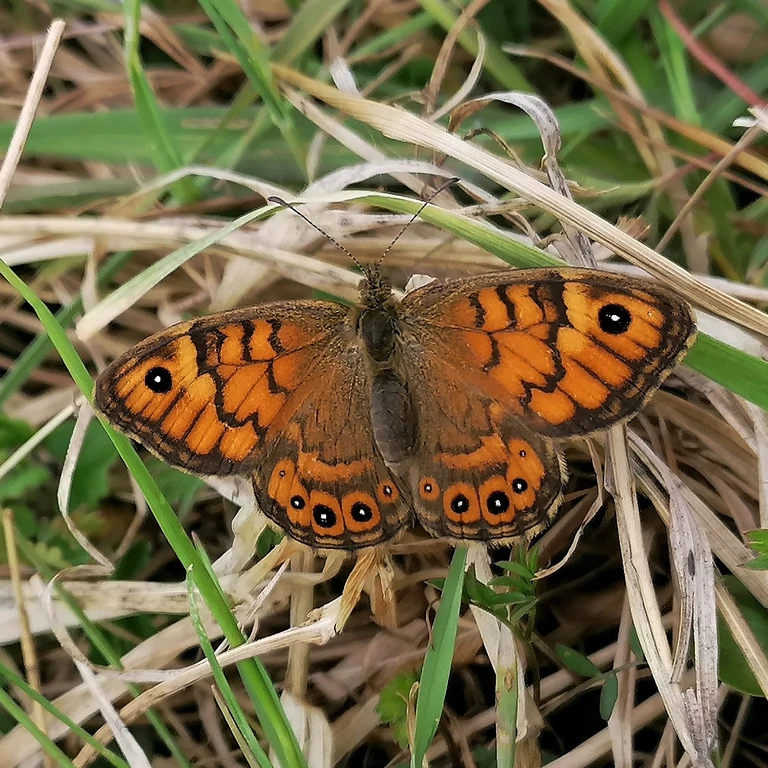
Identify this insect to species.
Lasiommata megera (also Pararge megera)
